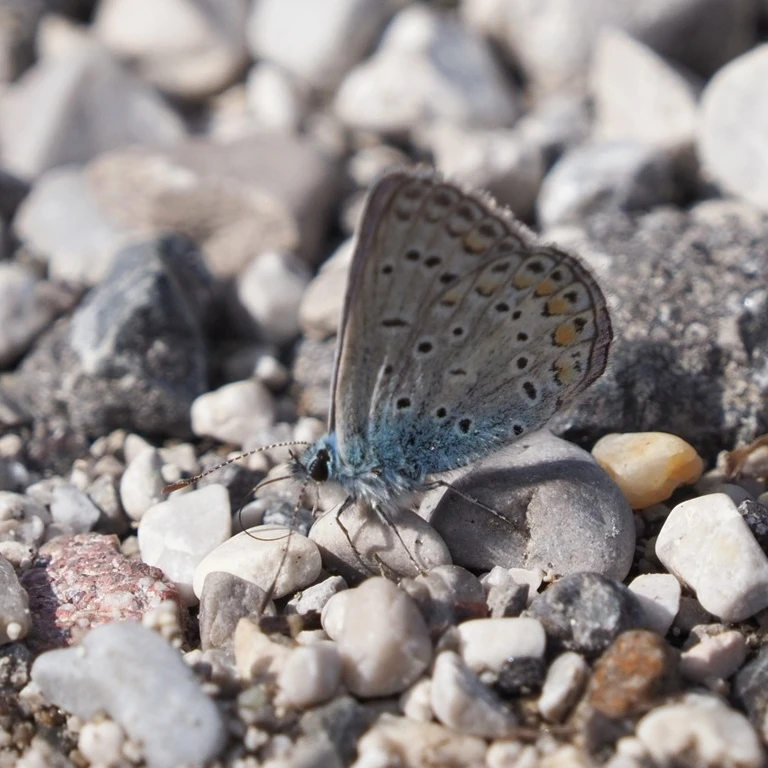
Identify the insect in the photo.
Polyommatus icarus
